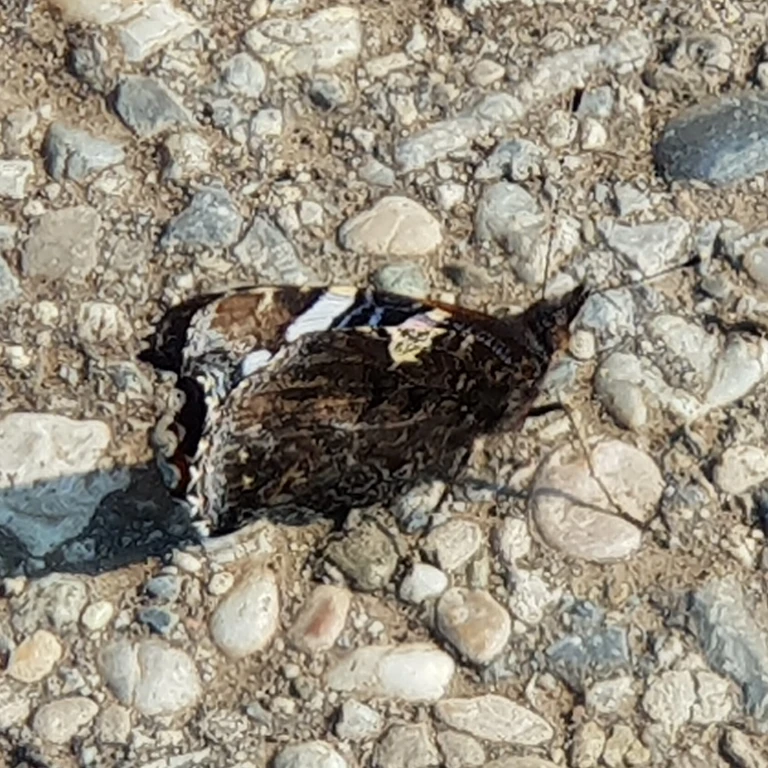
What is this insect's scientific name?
Vanessa atalanta
